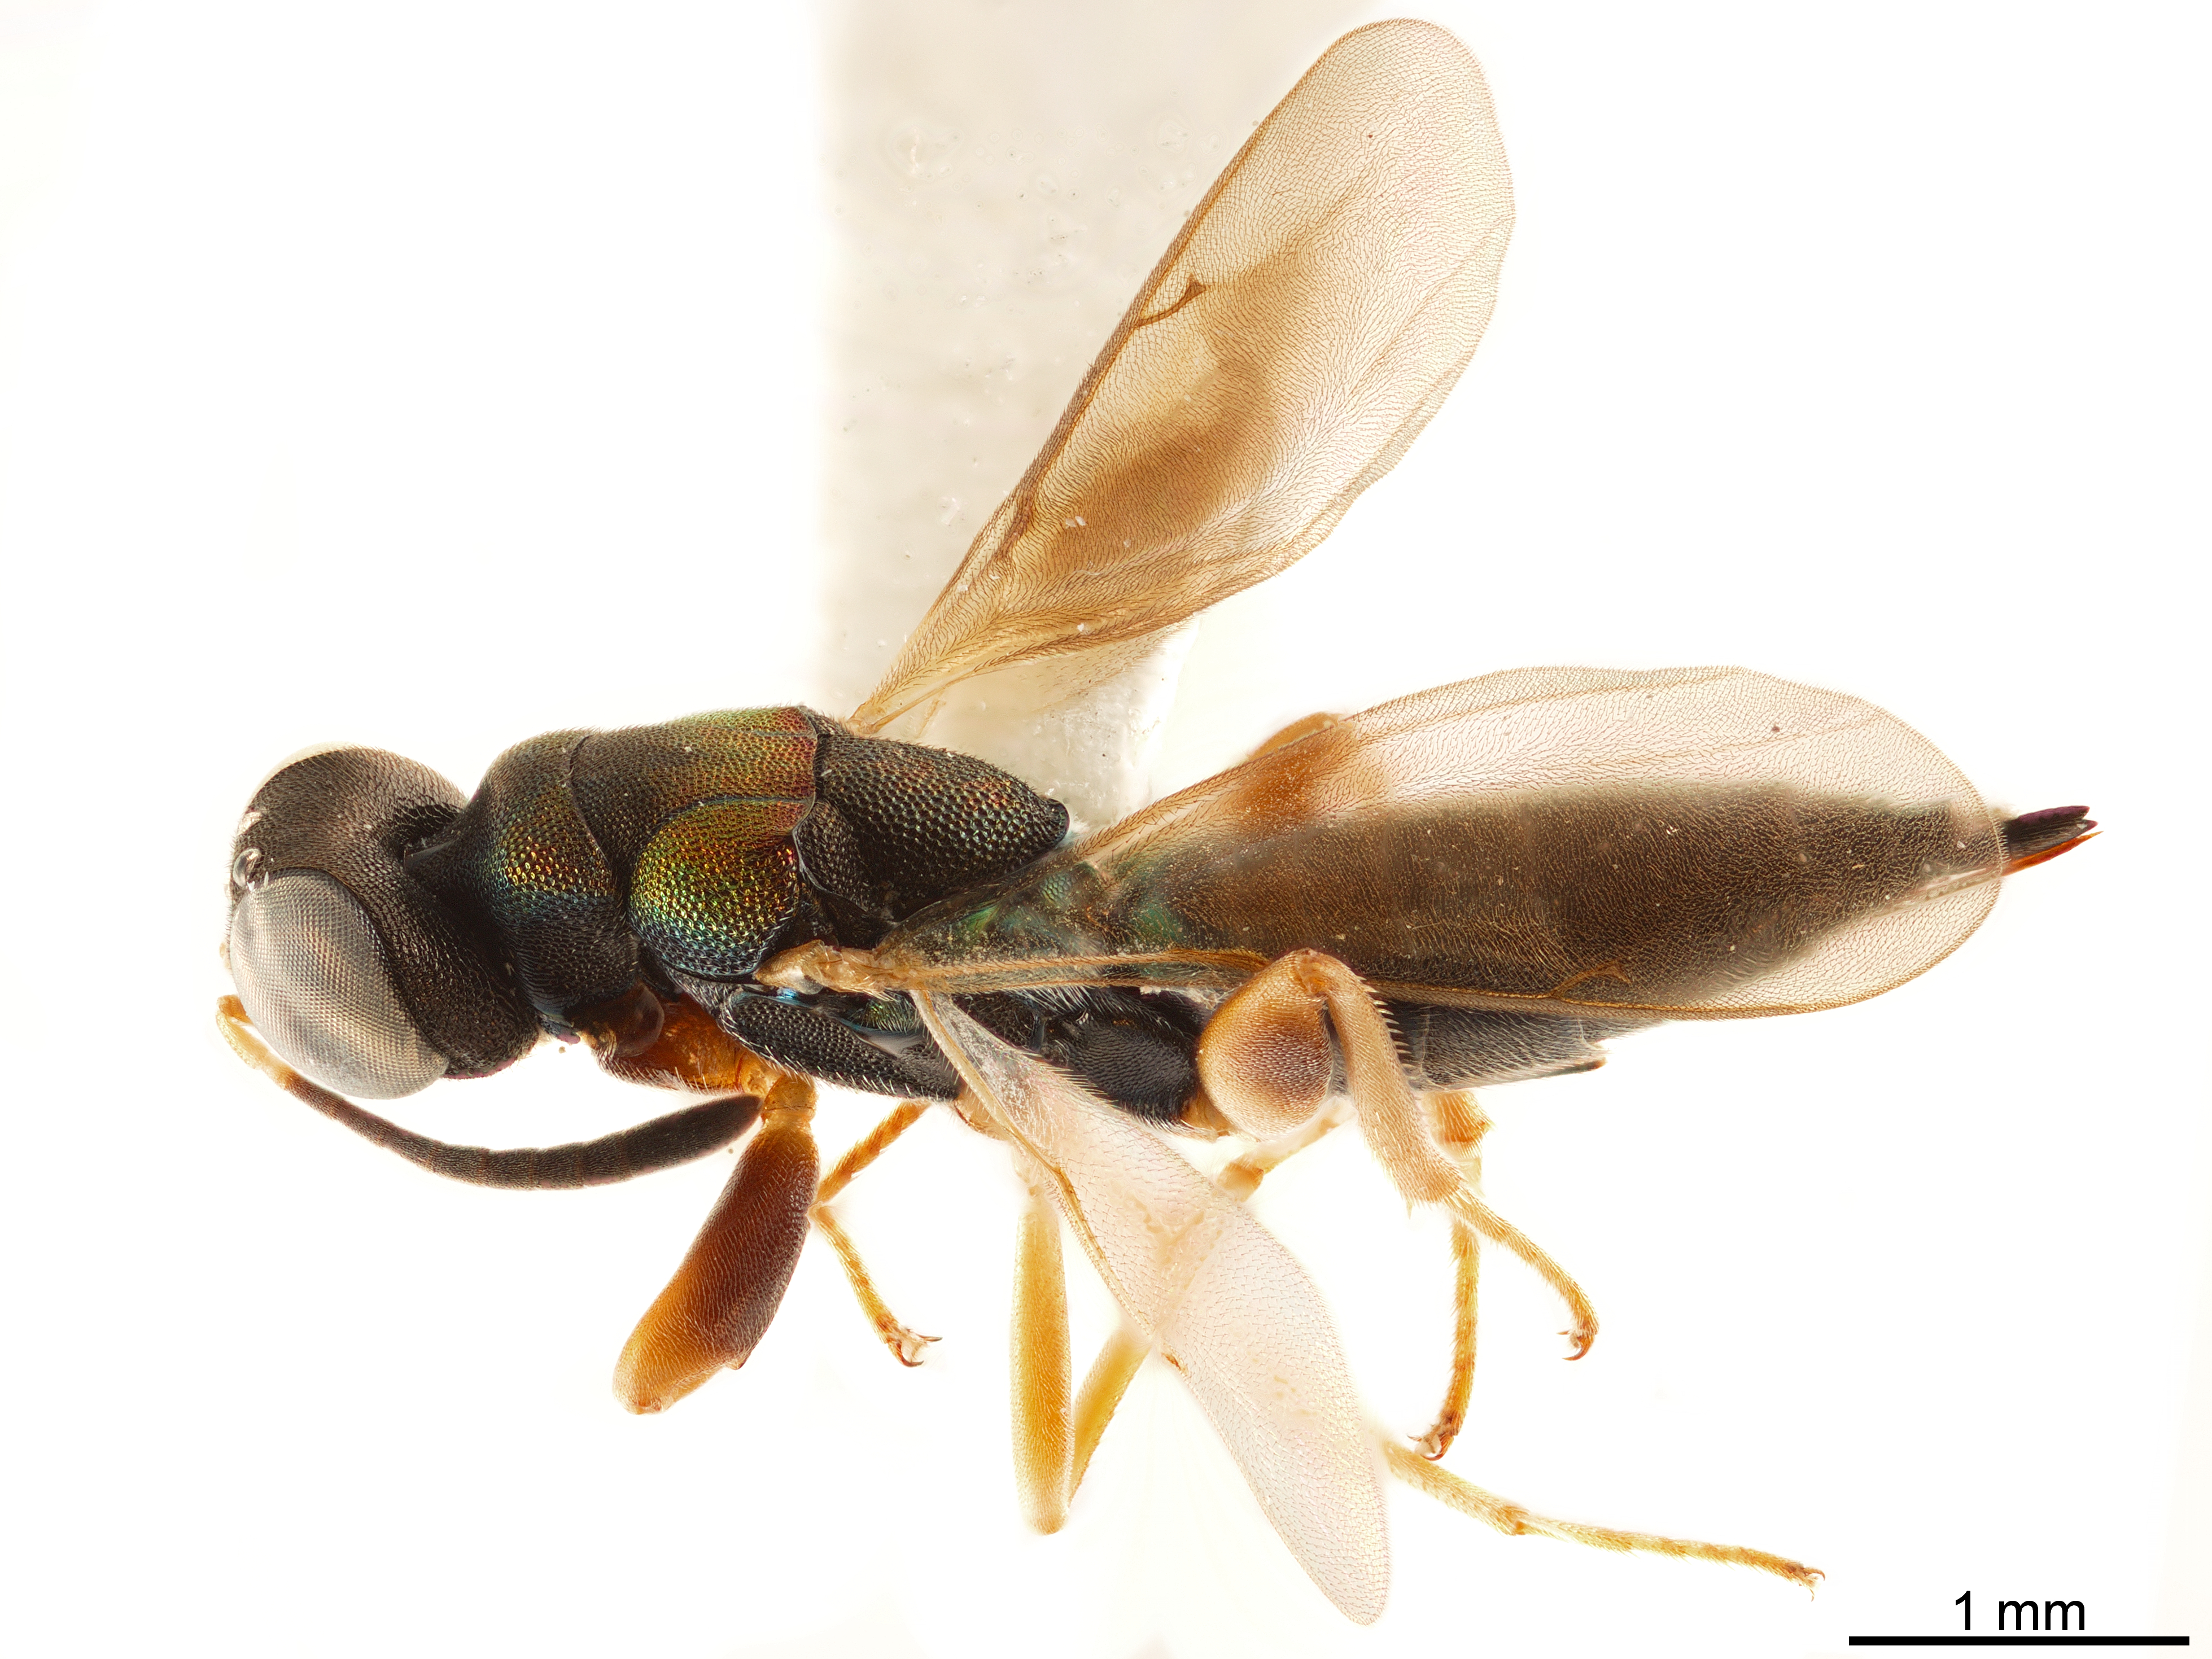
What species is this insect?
Neoepistenia flavoscapus
